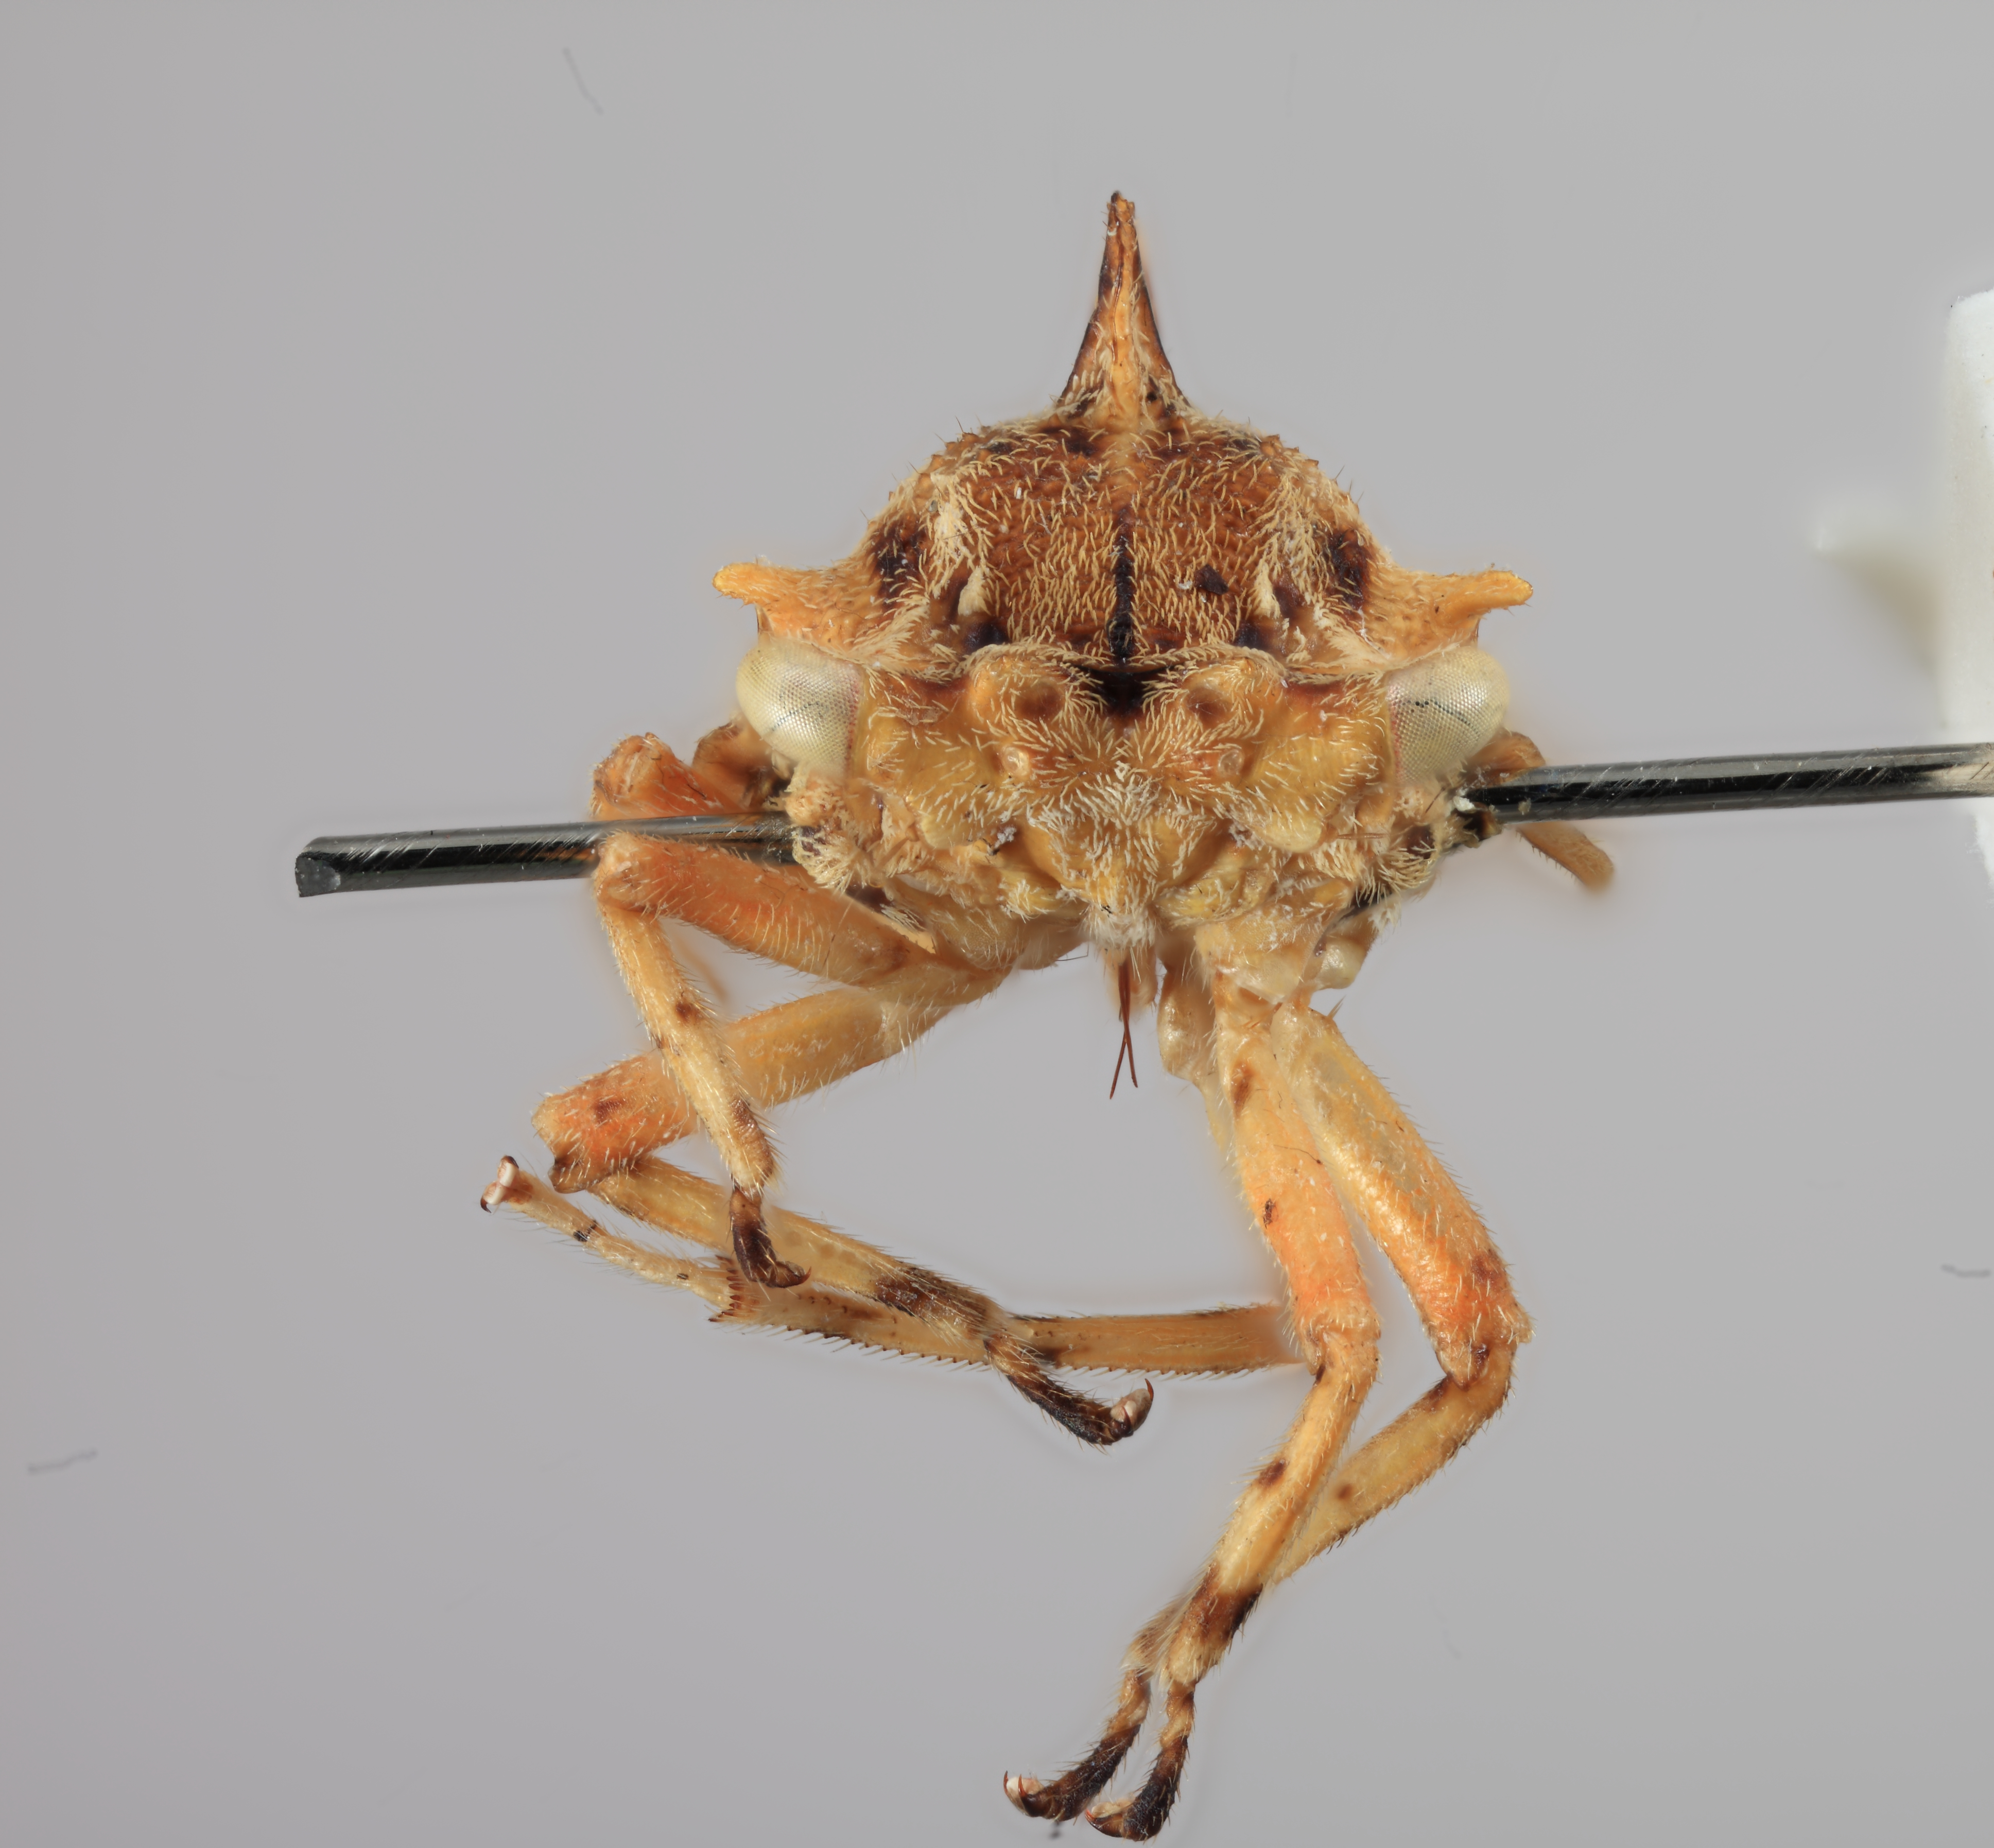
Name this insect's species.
Smergotomia clairae
